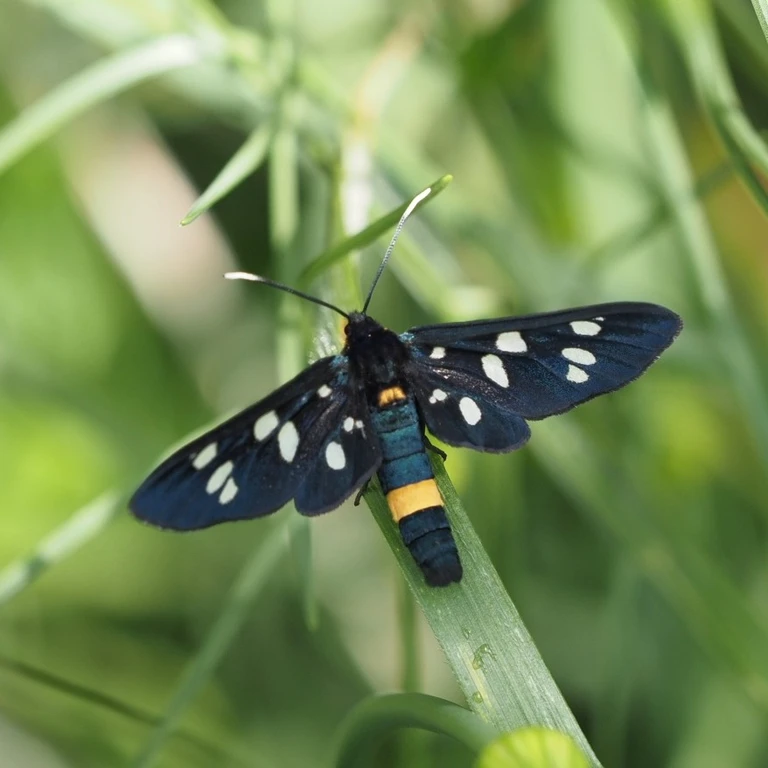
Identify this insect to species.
Amata phegea
